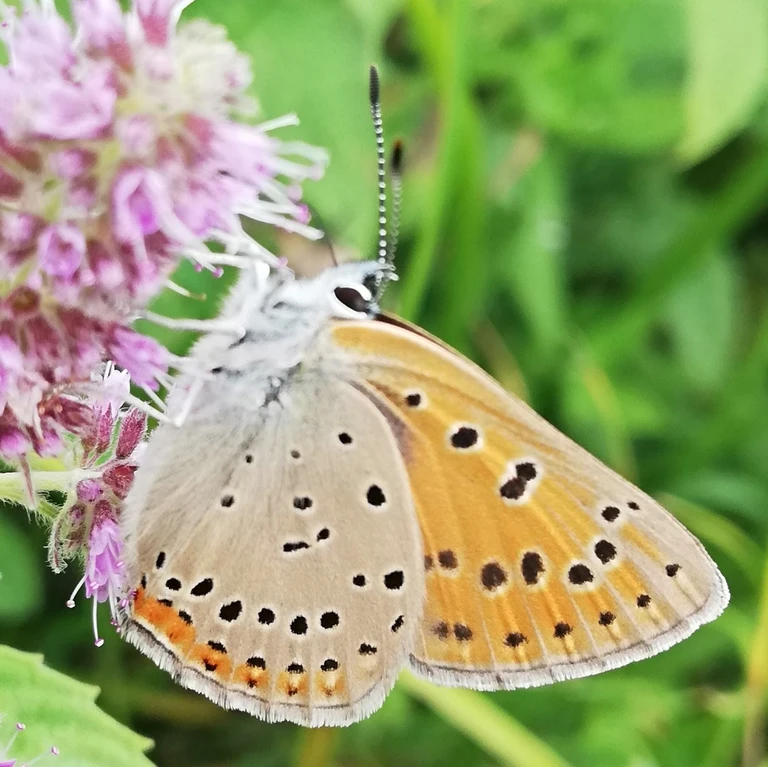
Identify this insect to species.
Lycaena hippothoe (also Palaeochrysophanus hippothoe)
